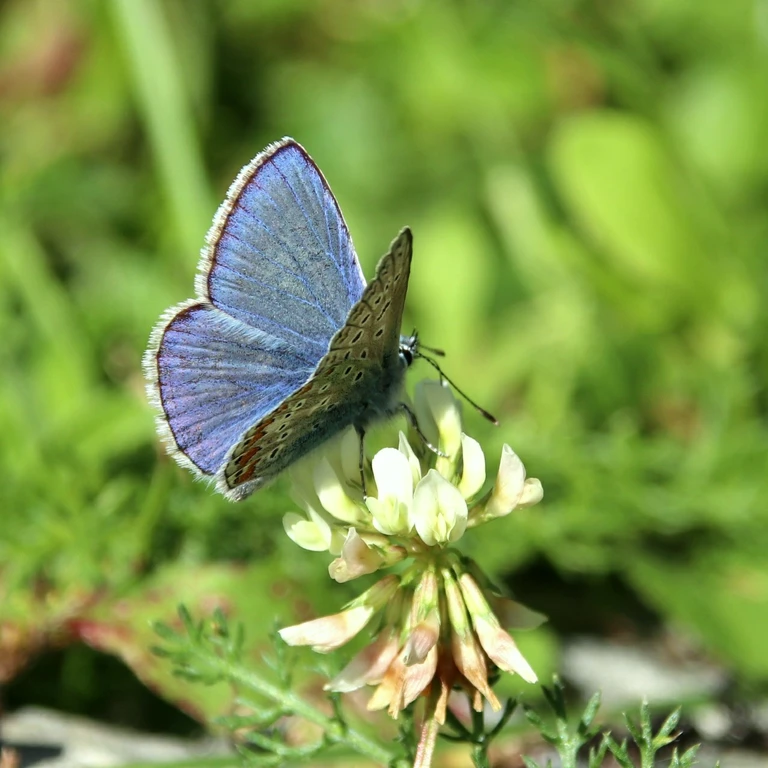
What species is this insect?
Polyommatus icarus
